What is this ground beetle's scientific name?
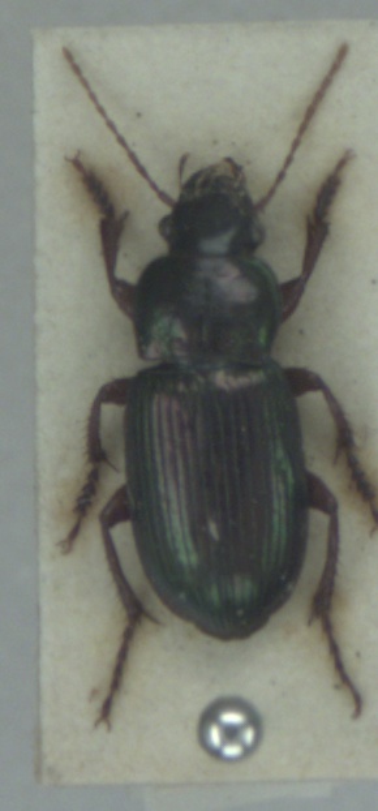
Harpalus affinis
